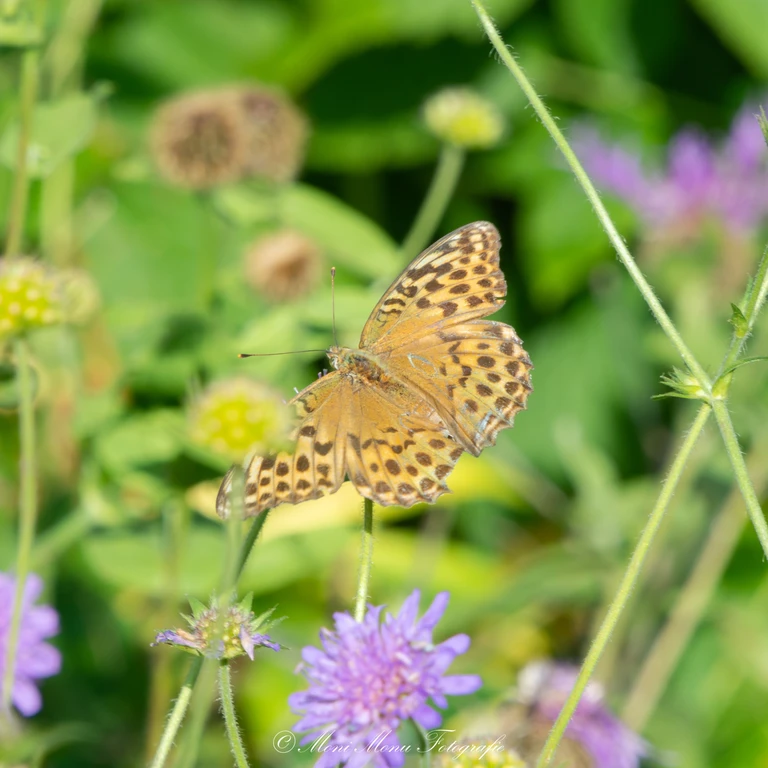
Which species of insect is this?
Argynnis paphia
